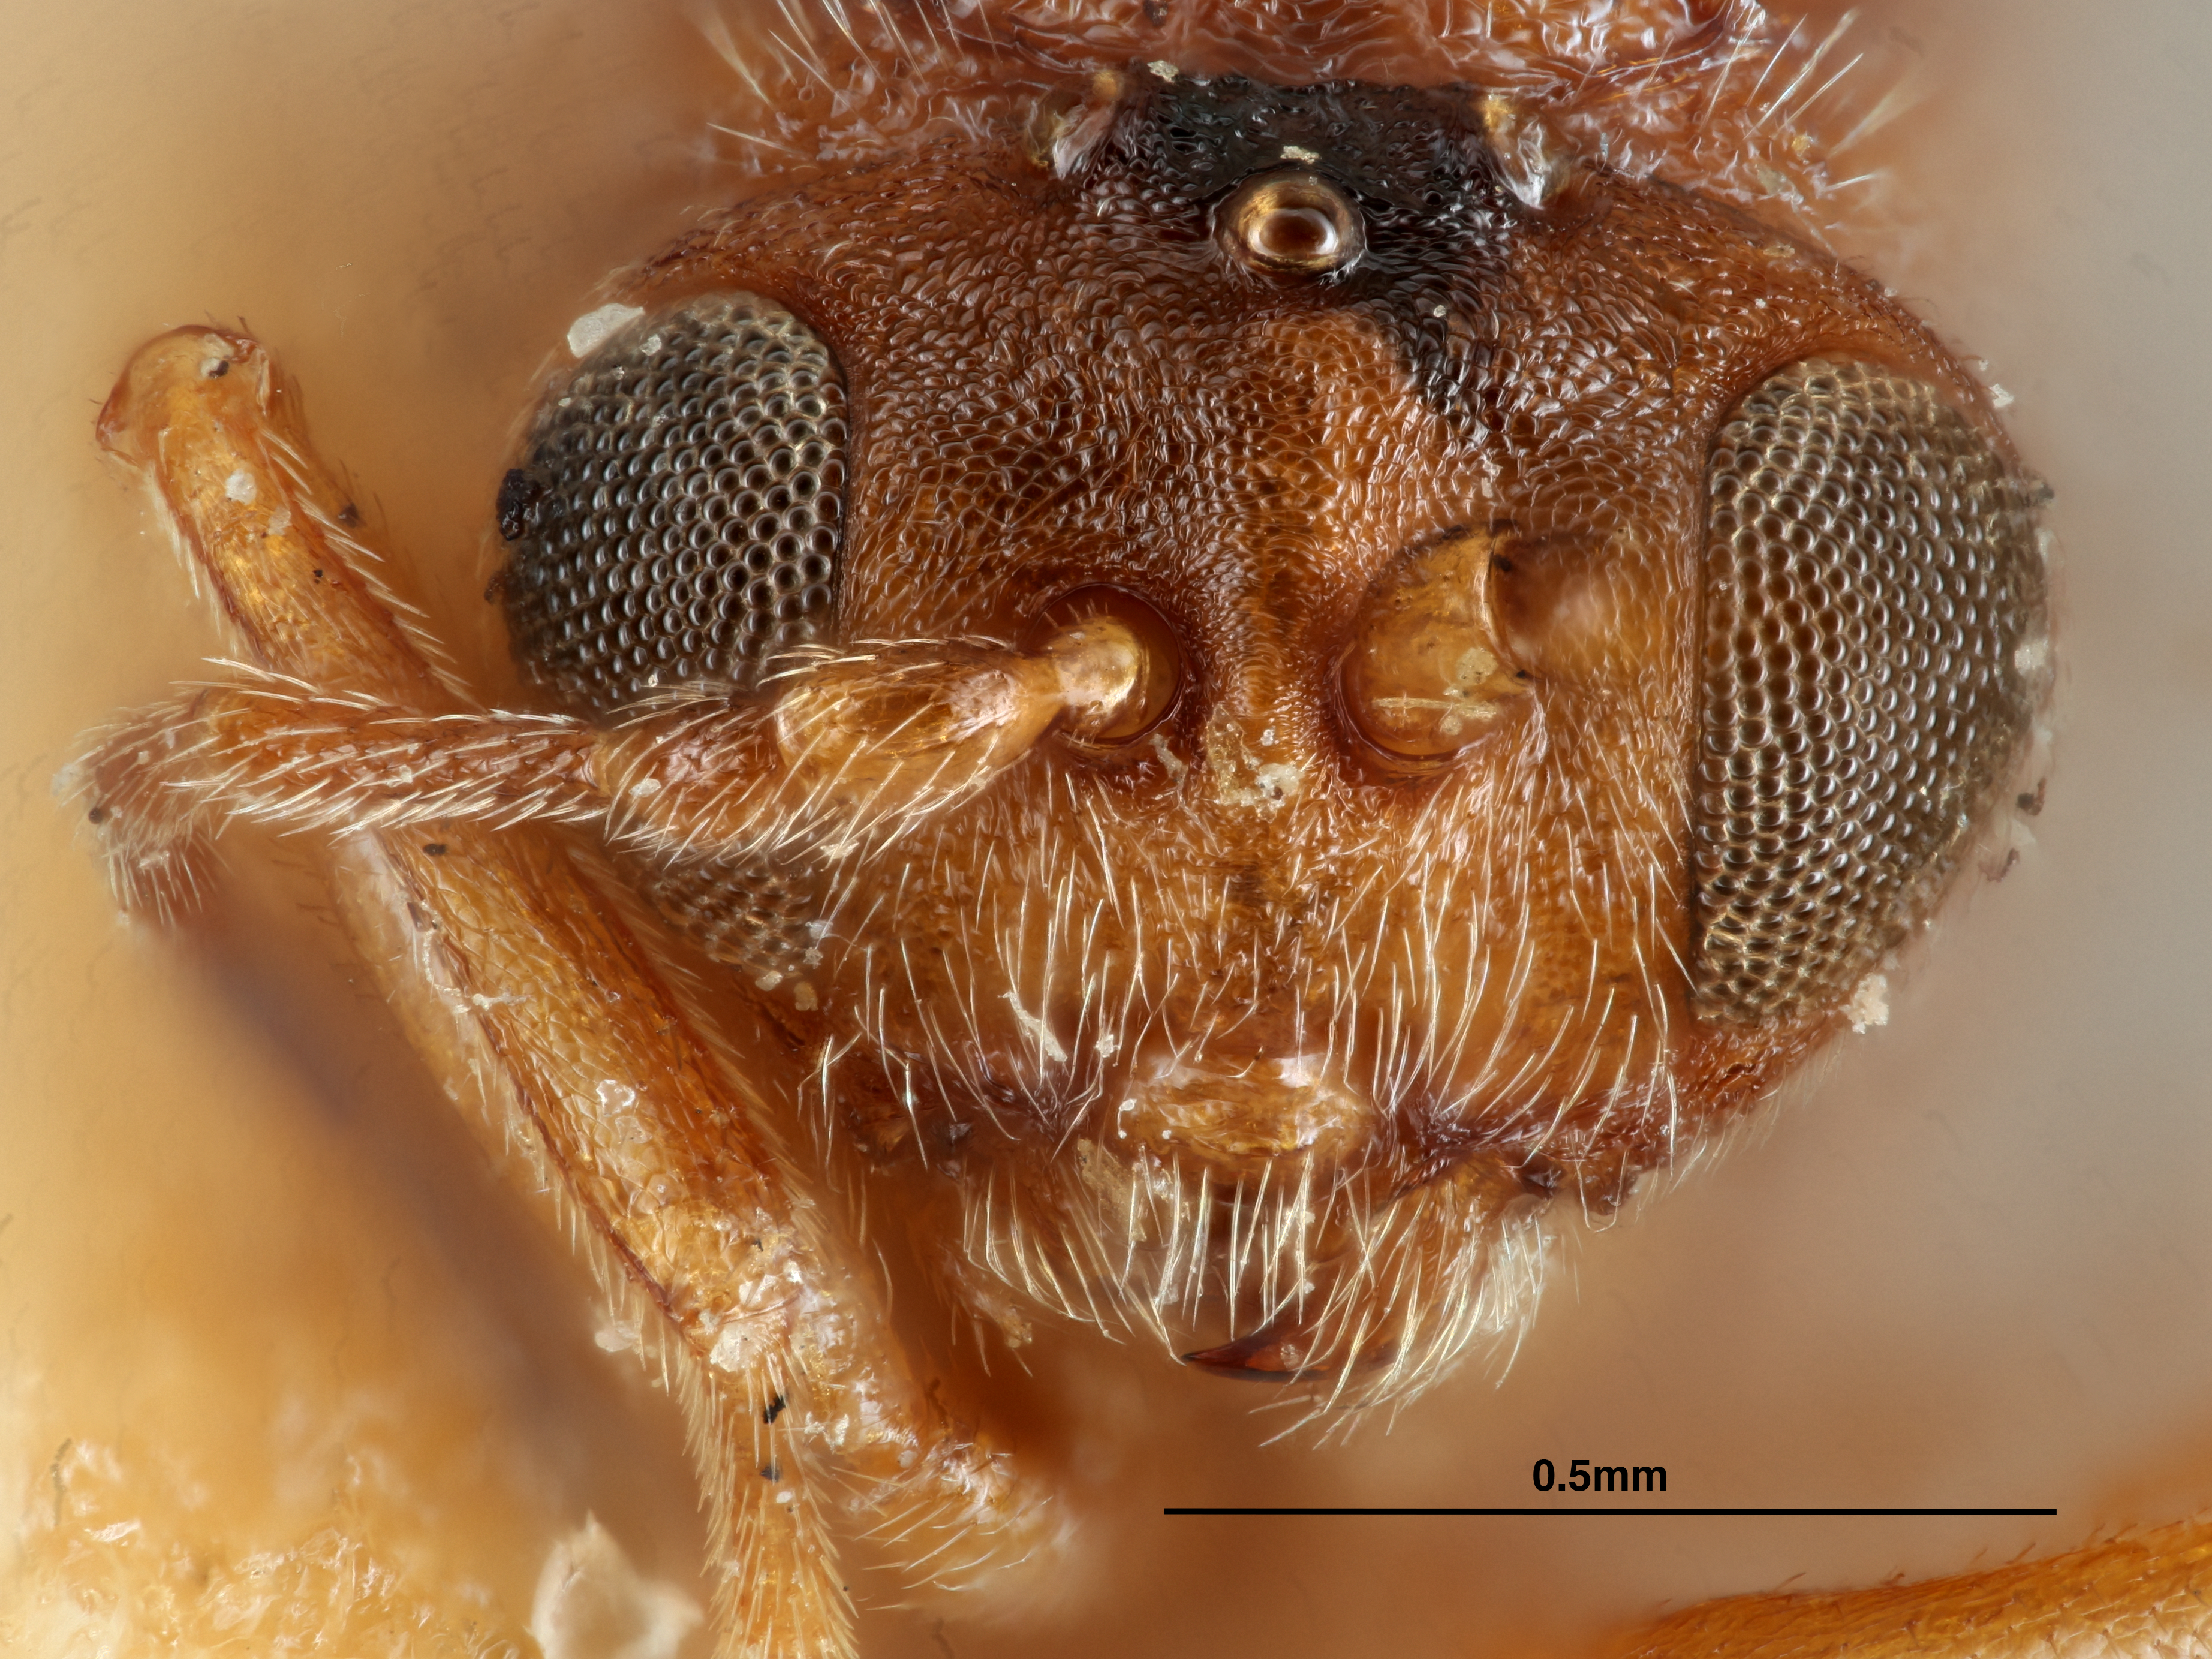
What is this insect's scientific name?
Andricus infuscatus
